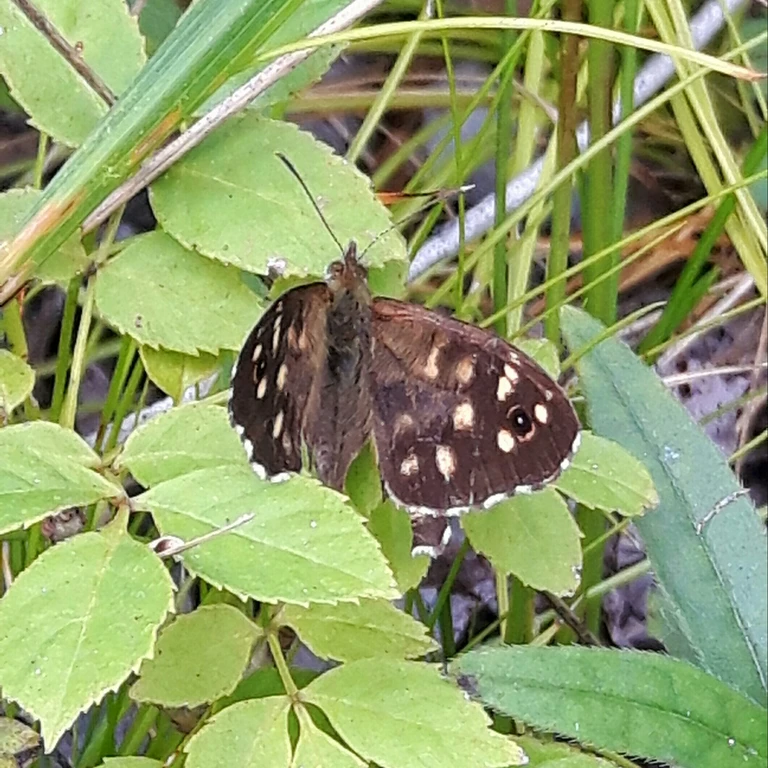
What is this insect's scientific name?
Pararge aegeria
